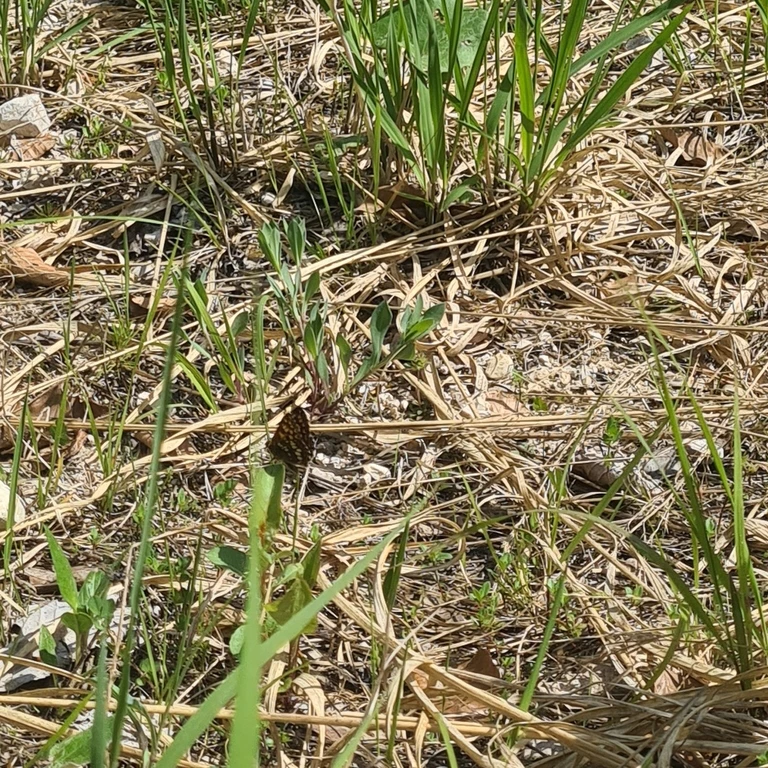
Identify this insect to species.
Hamearis lucina
